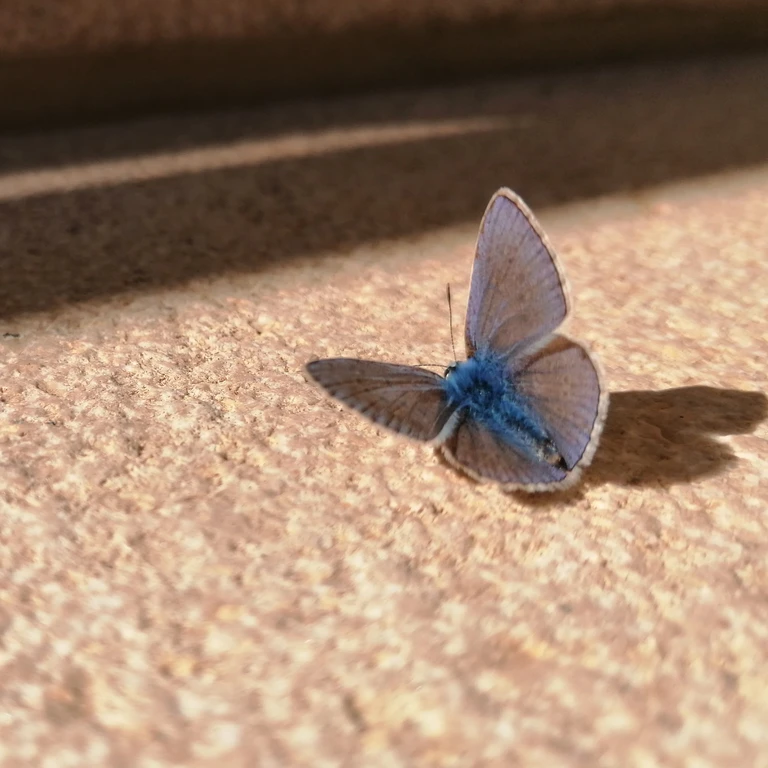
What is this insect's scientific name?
Polyommatus icarus
